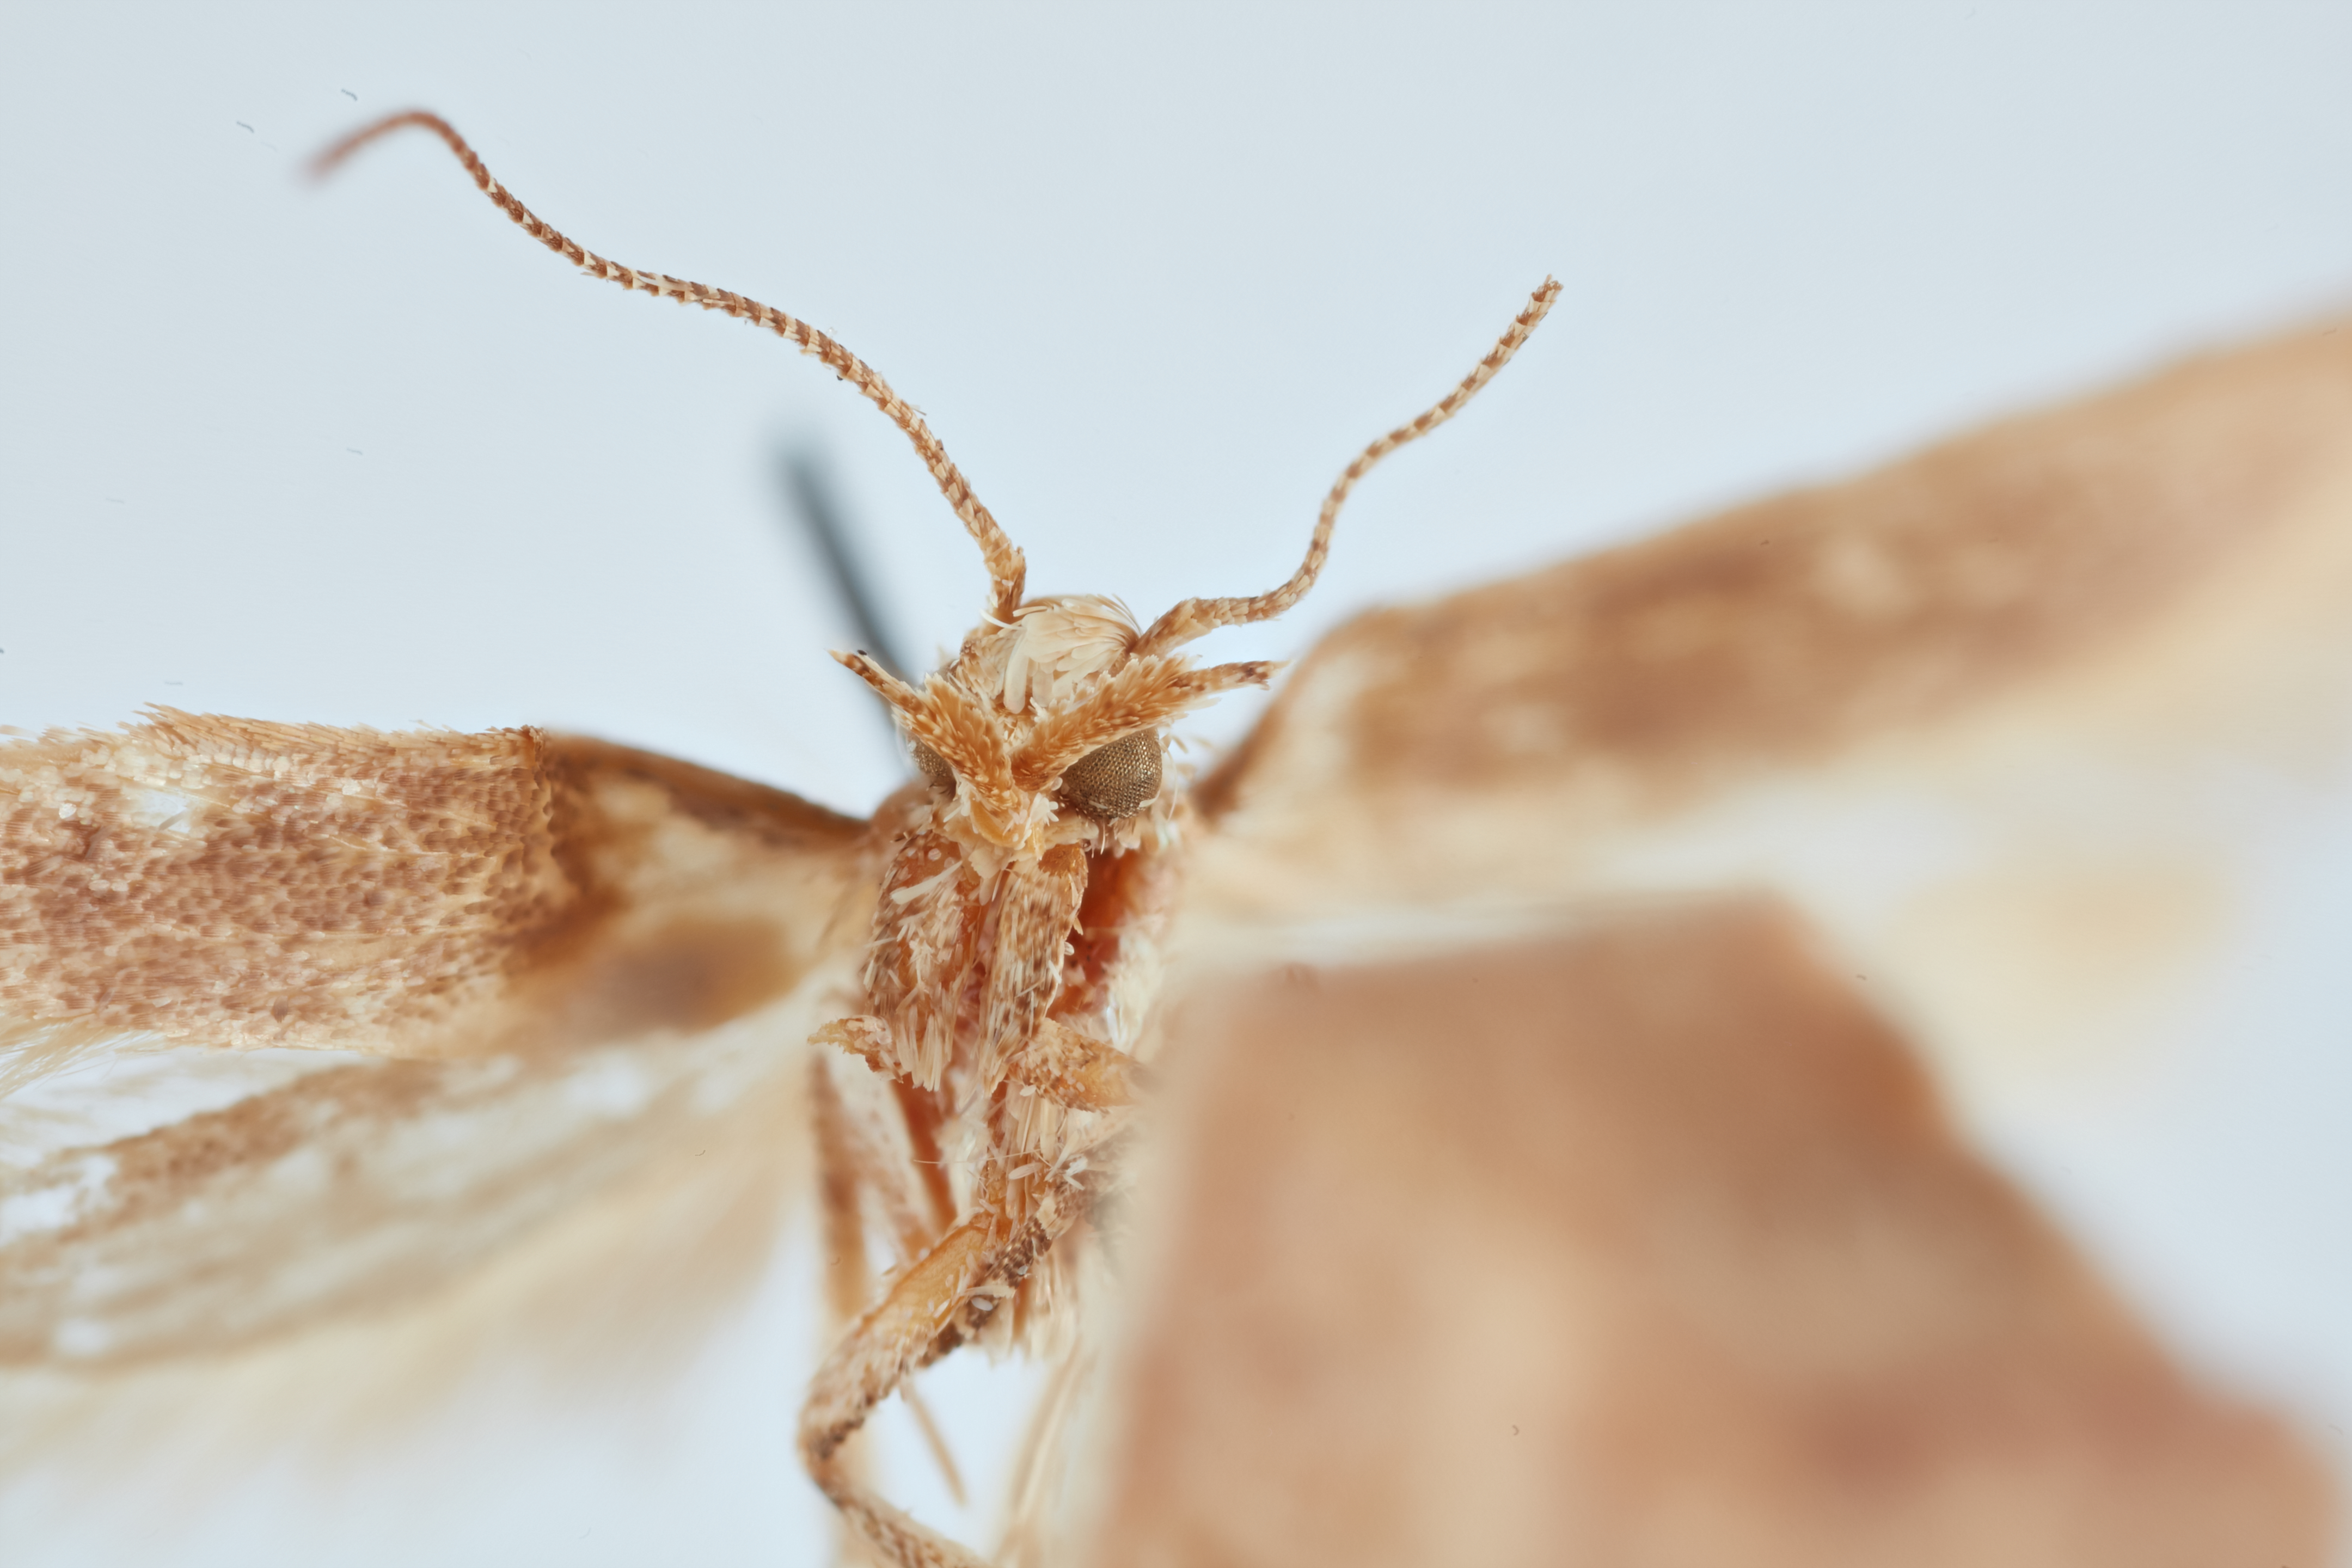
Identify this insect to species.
Scrobipalpa aptatella
